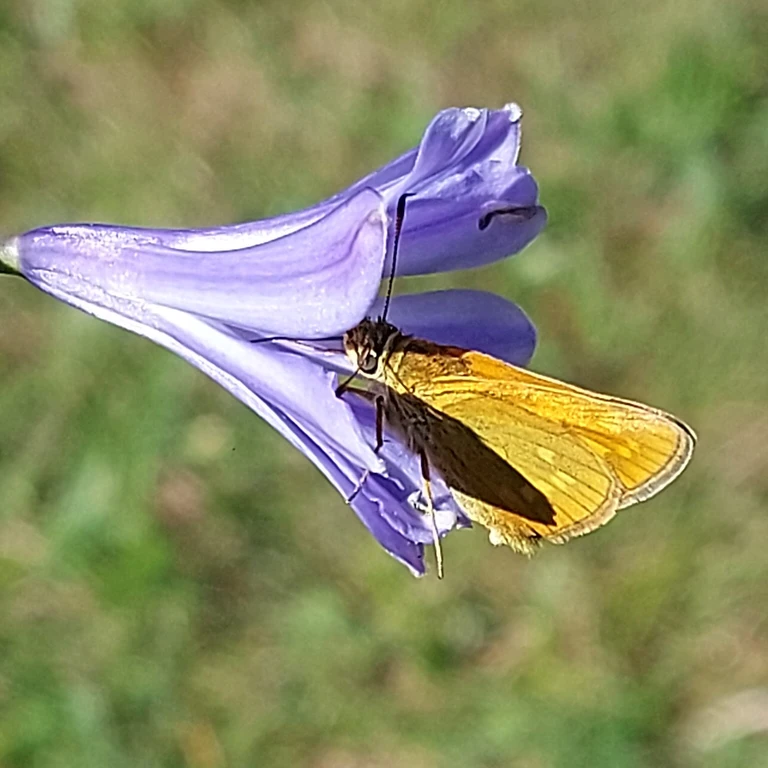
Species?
Ochlodes sylvanus (also Ochlodes venata)
